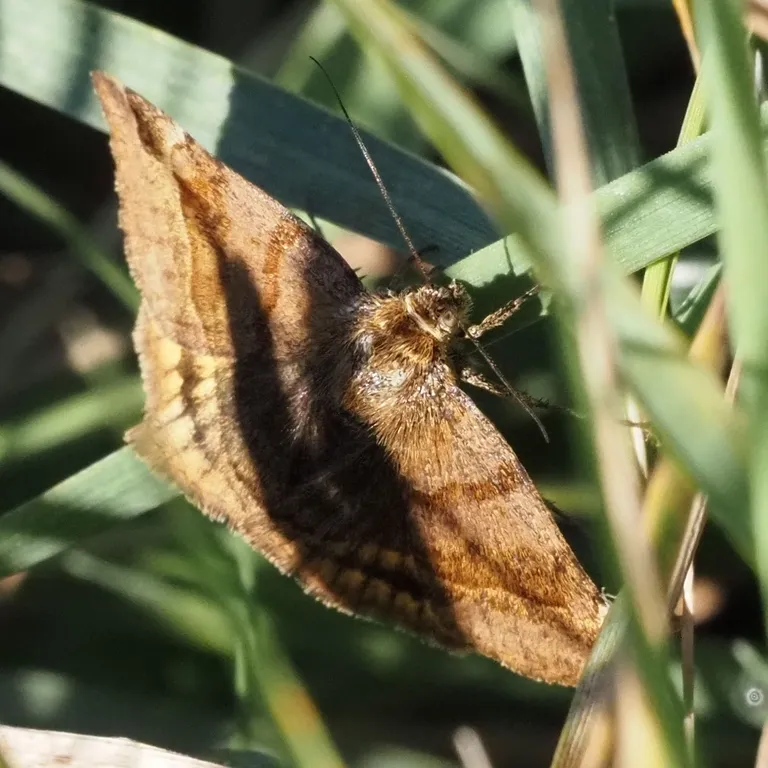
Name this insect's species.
Euclidia glyphica
